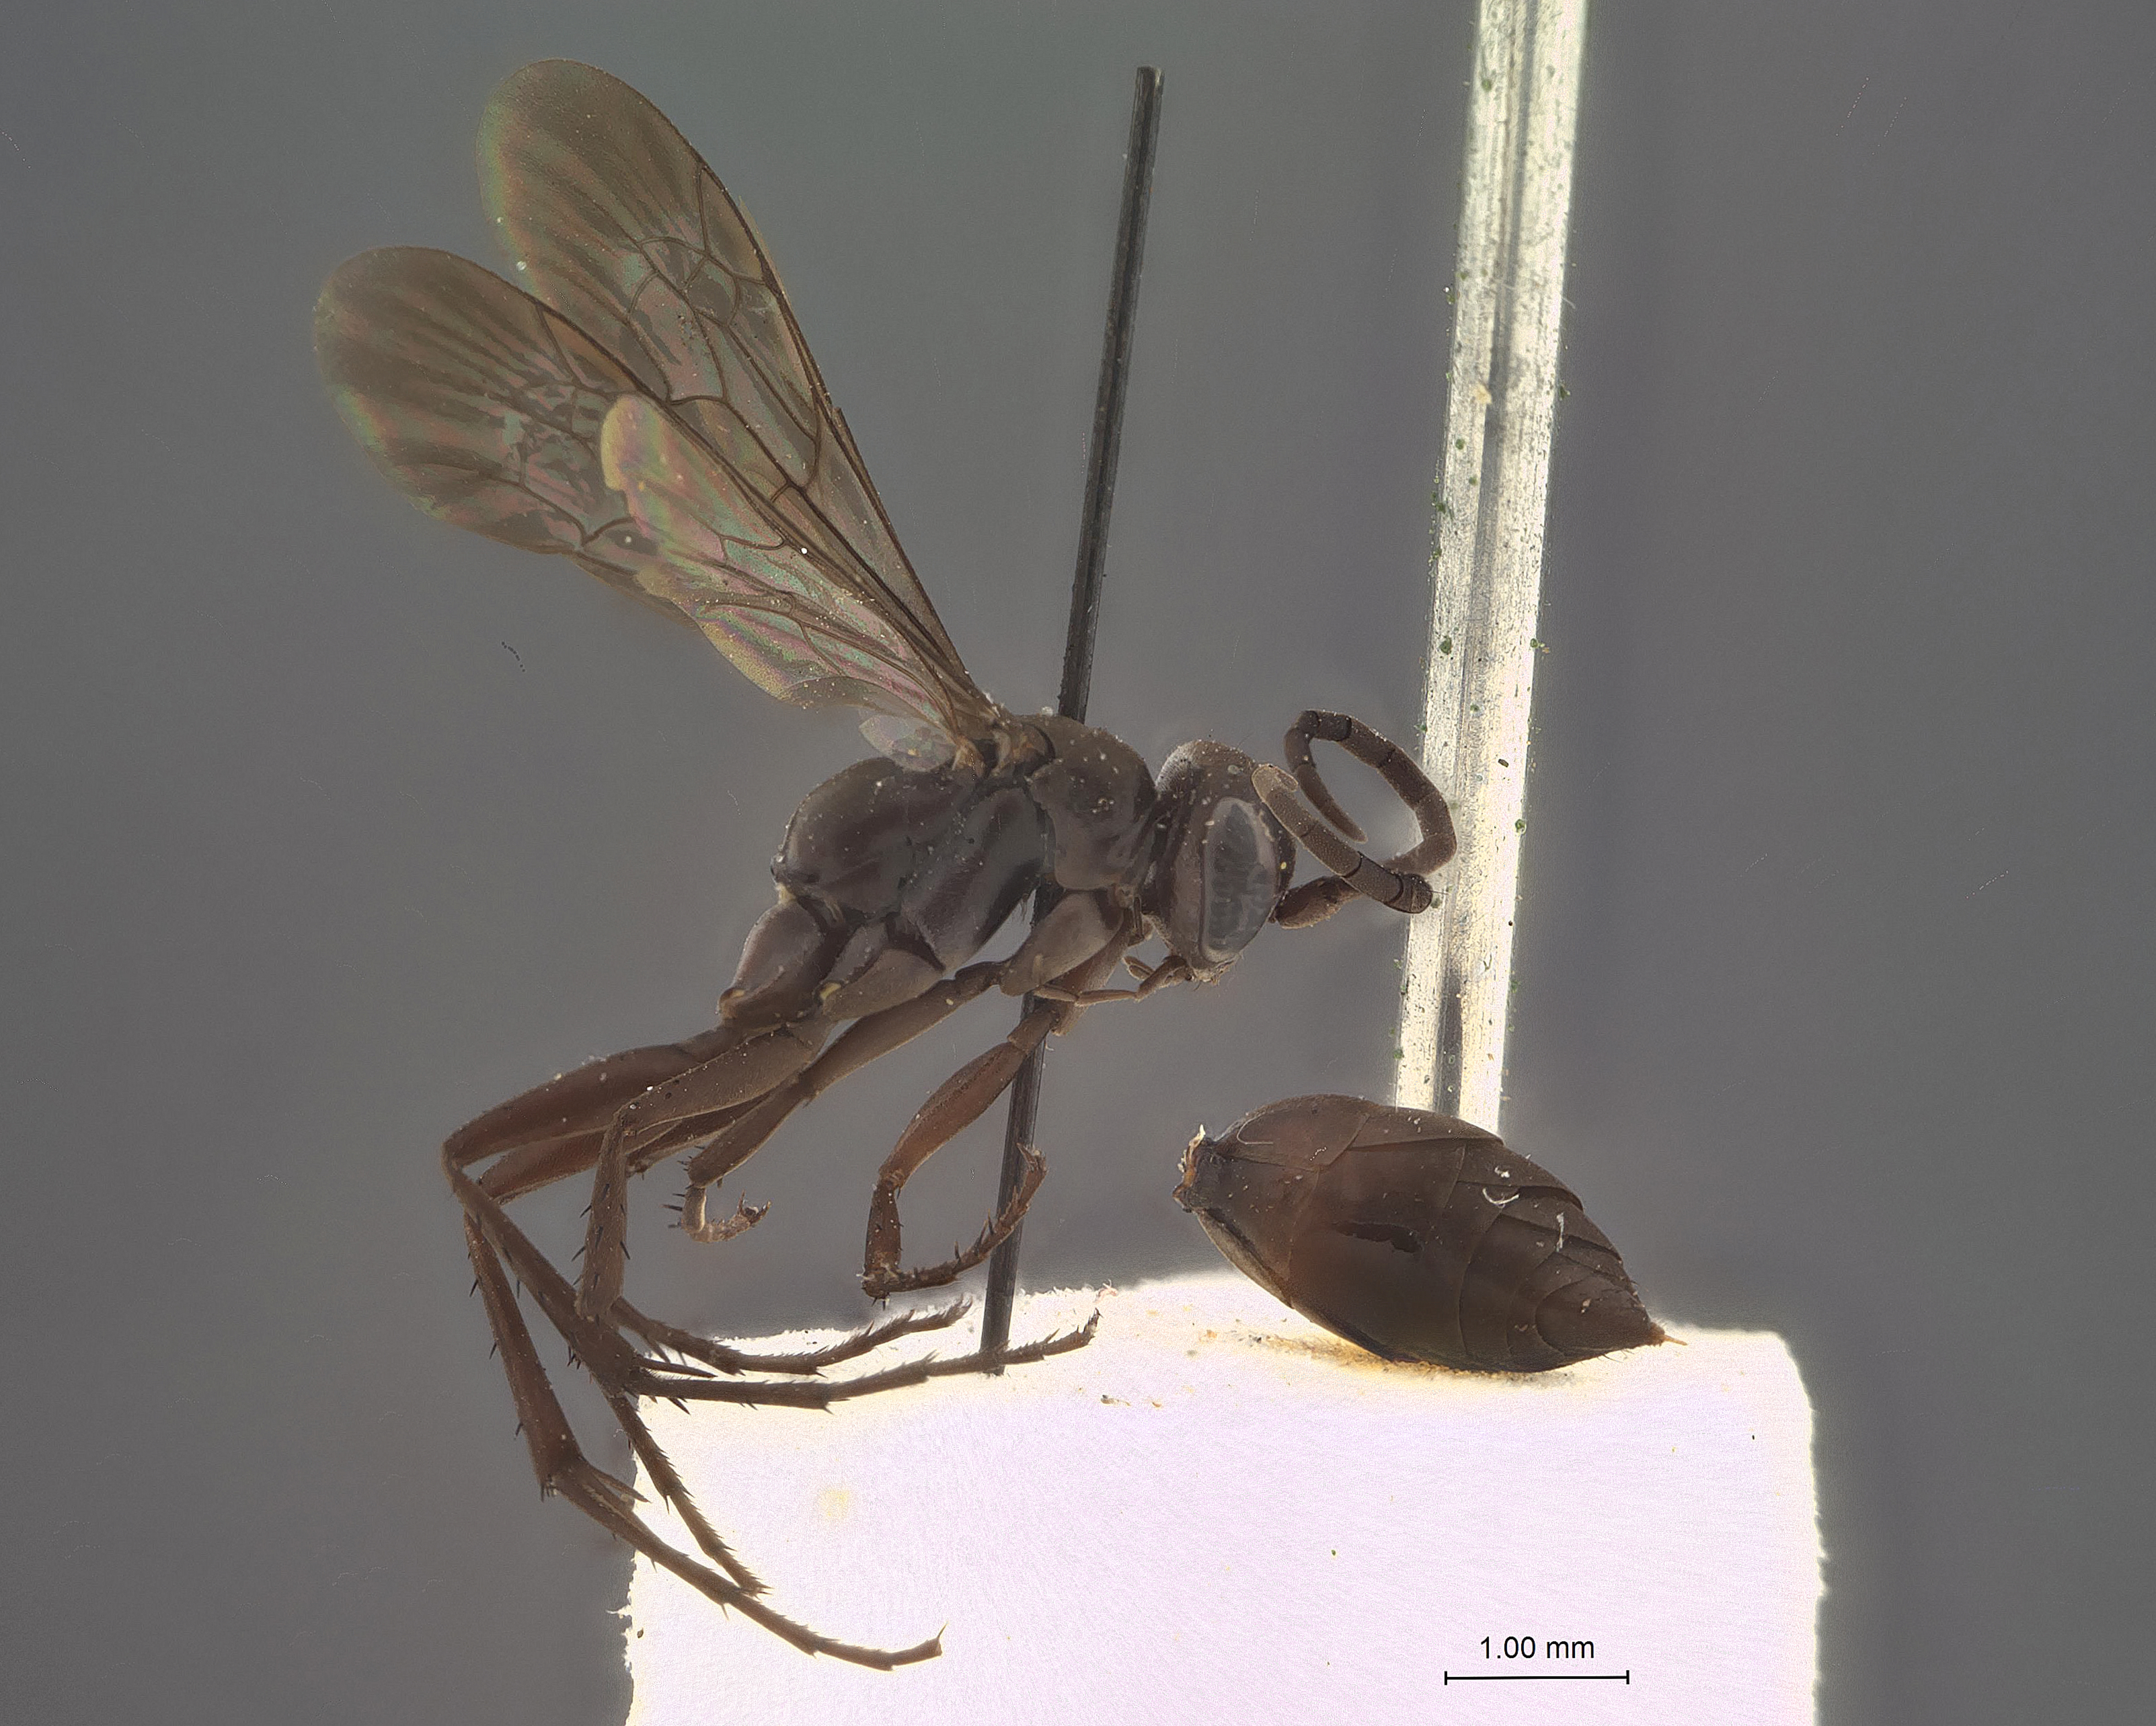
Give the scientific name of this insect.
Pompiloides consimilis
